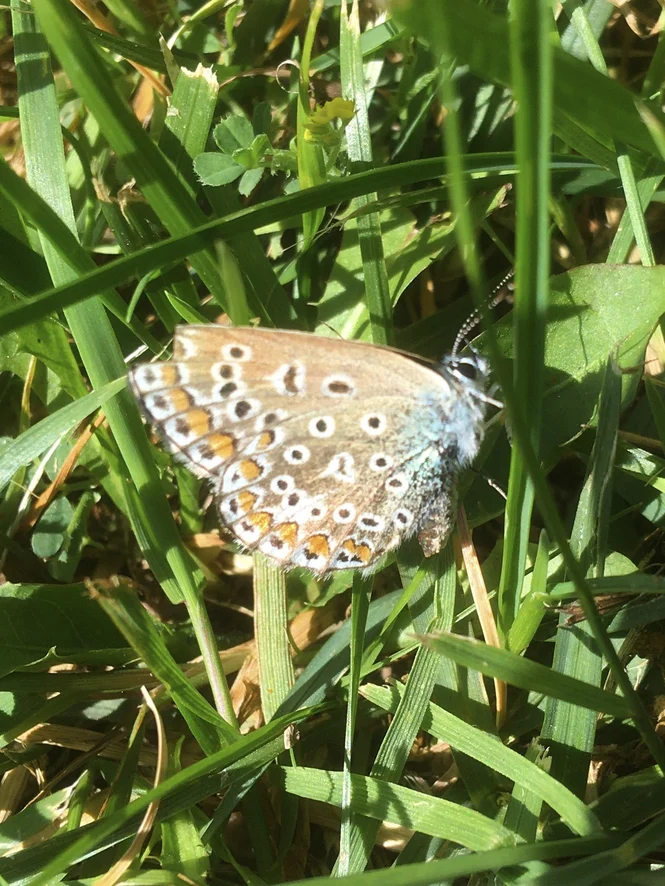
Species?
Polyommatus icarus
